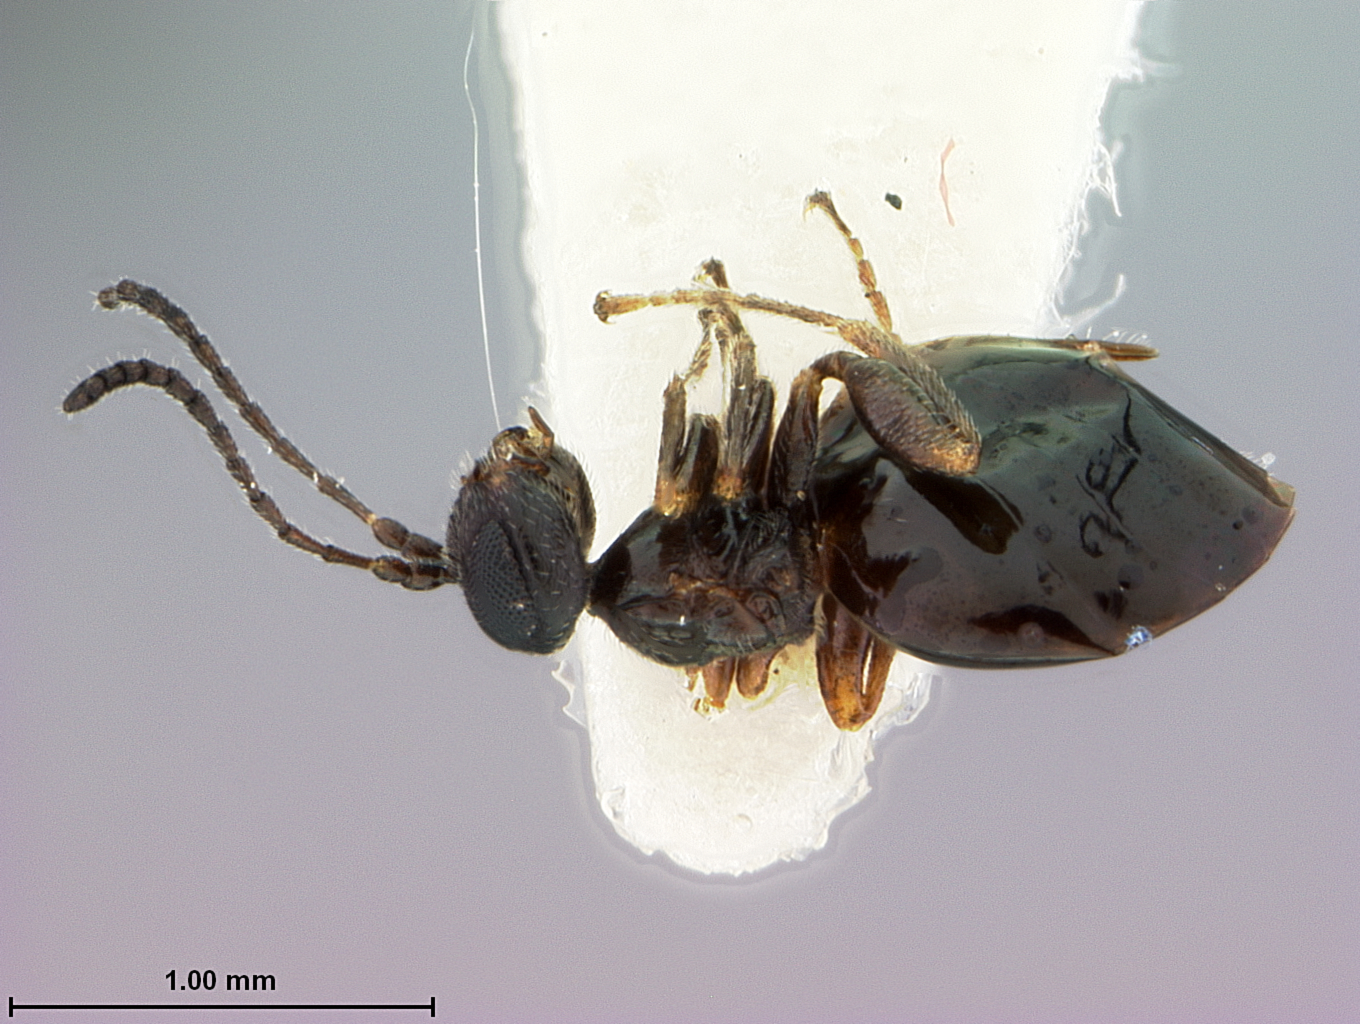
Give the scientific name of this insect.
Euxystotera campanulatum
